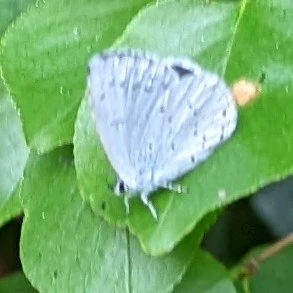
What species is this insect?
Celastrina argiolus
